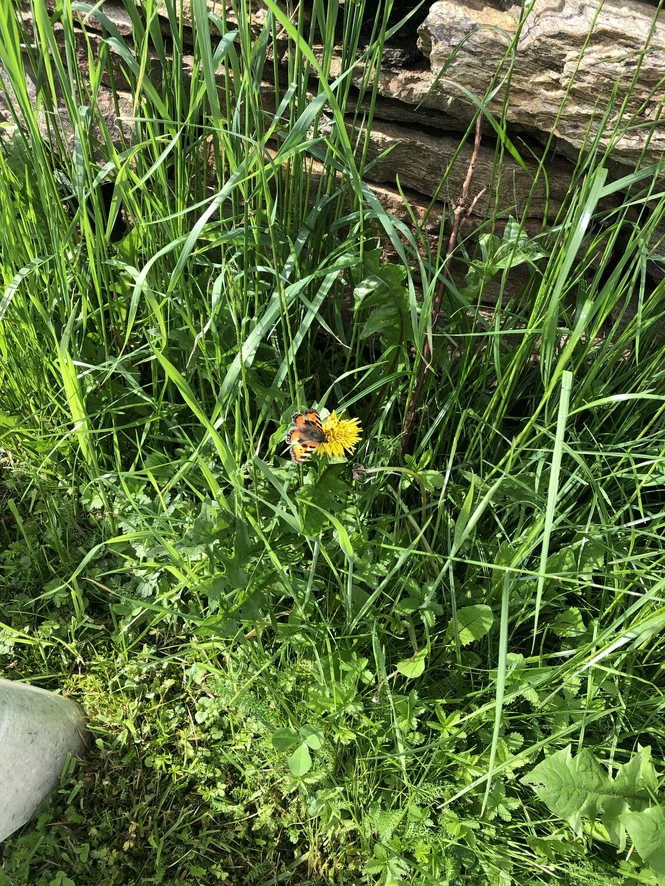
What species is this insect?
Aglais urticae
